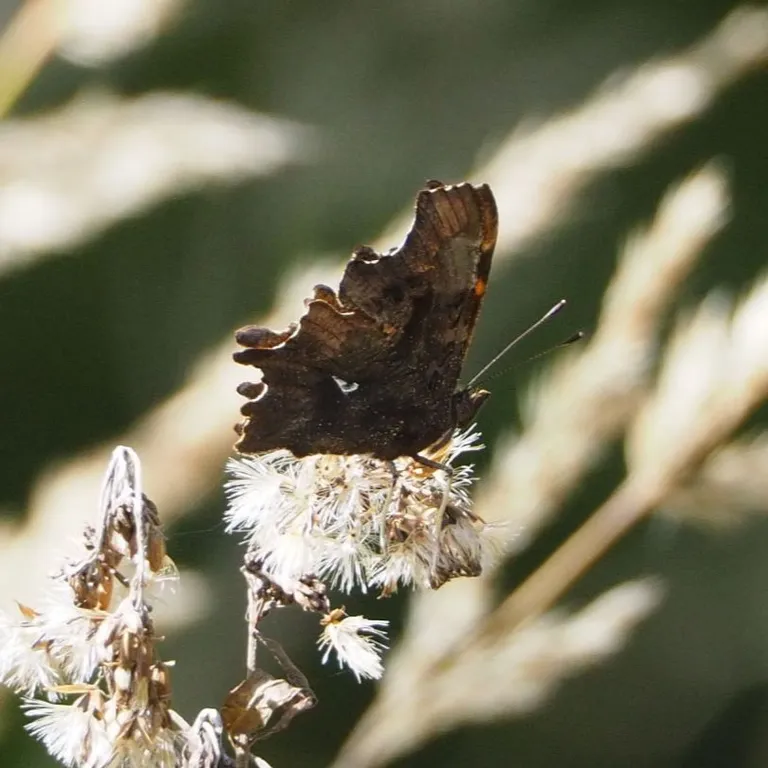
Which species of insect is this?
Polygonia c-album
